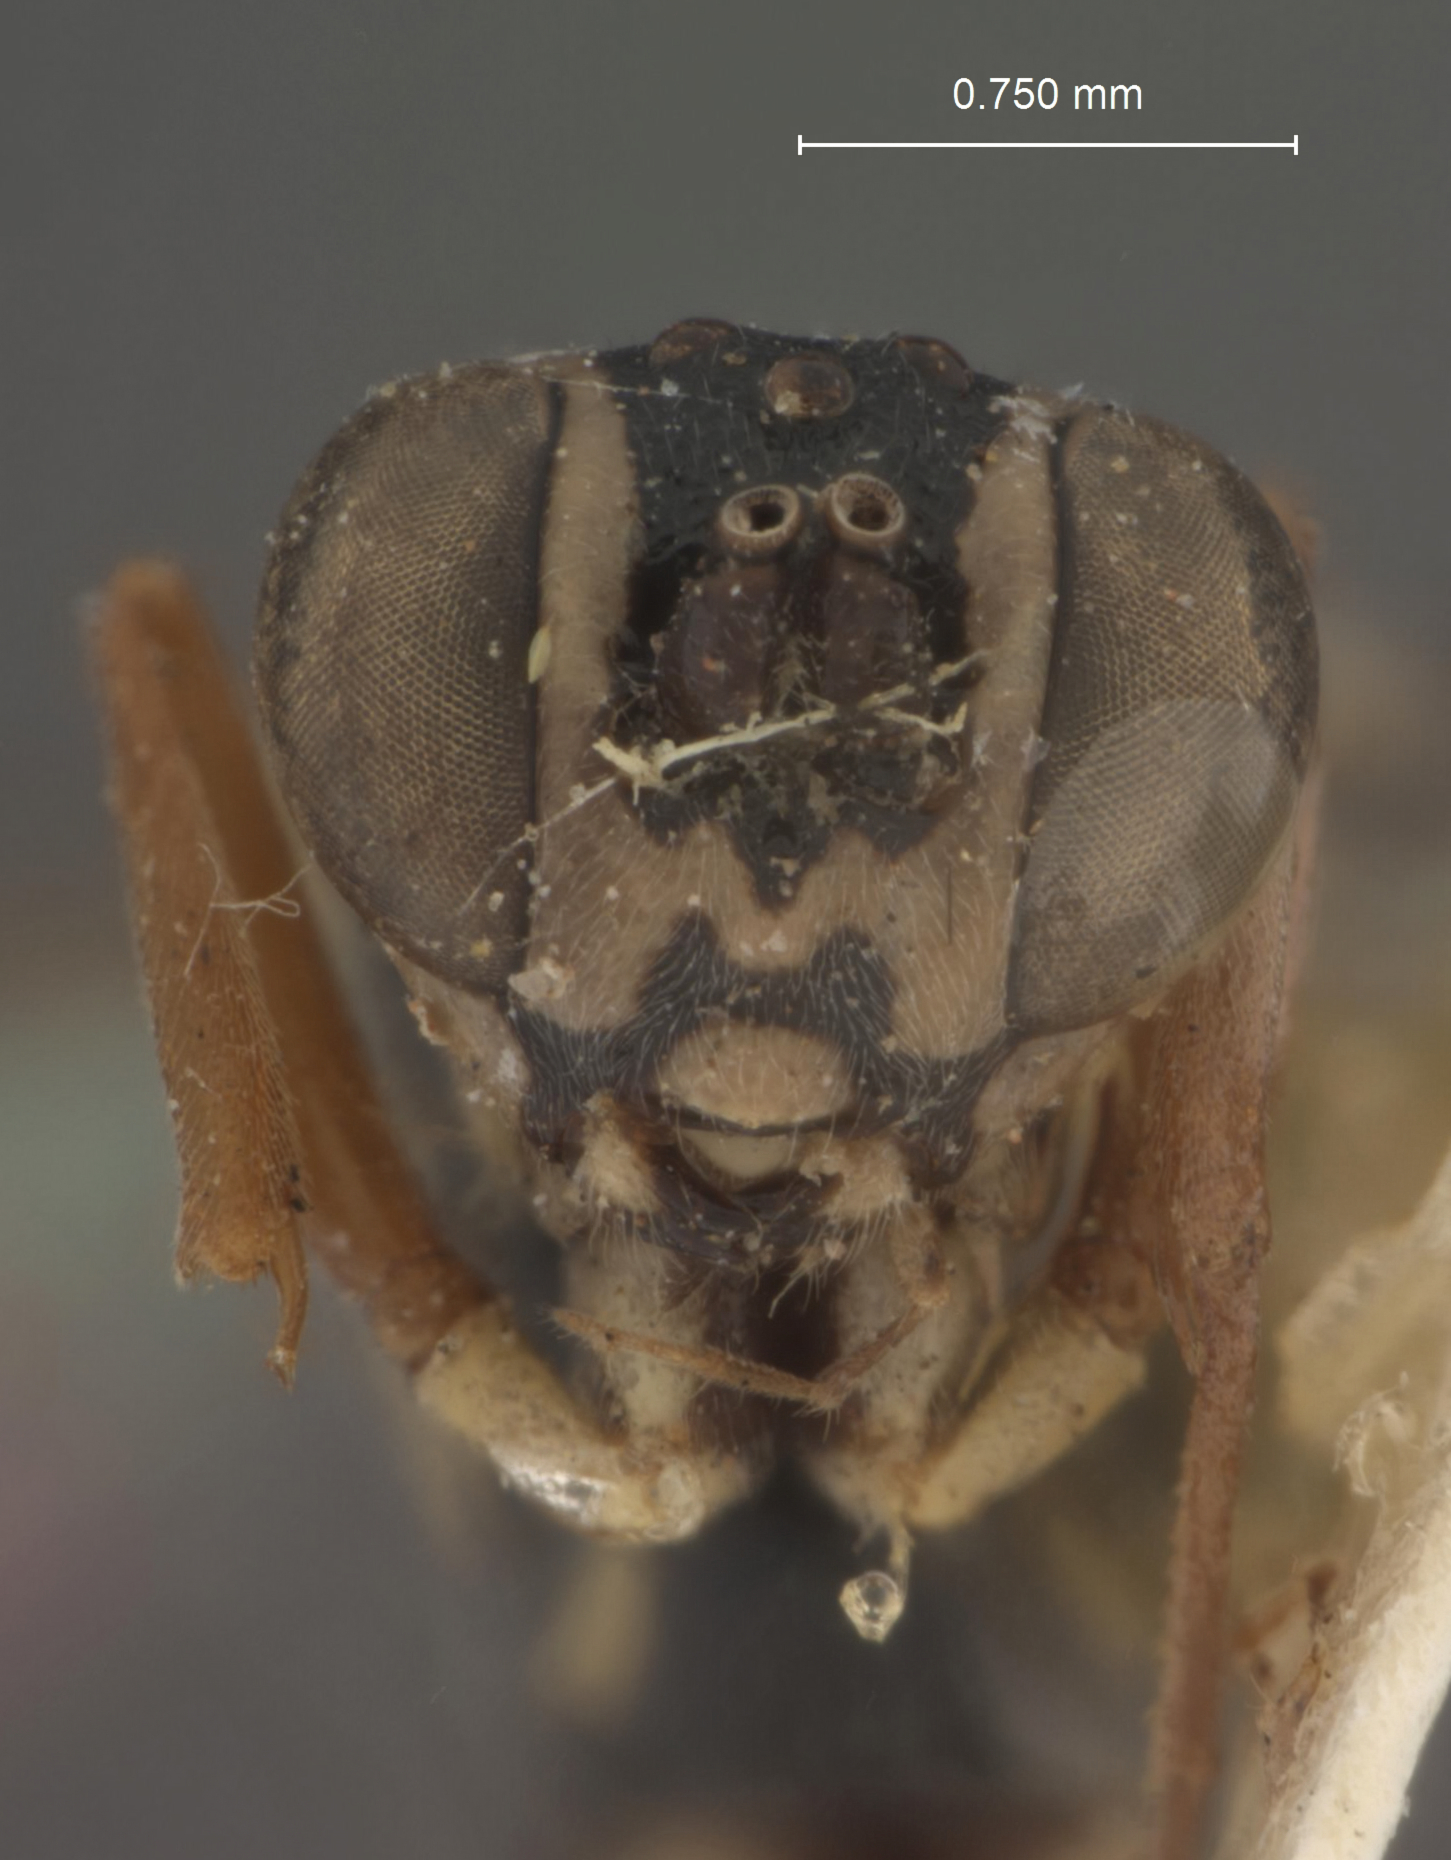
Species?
Chromocryptus mesorufus
